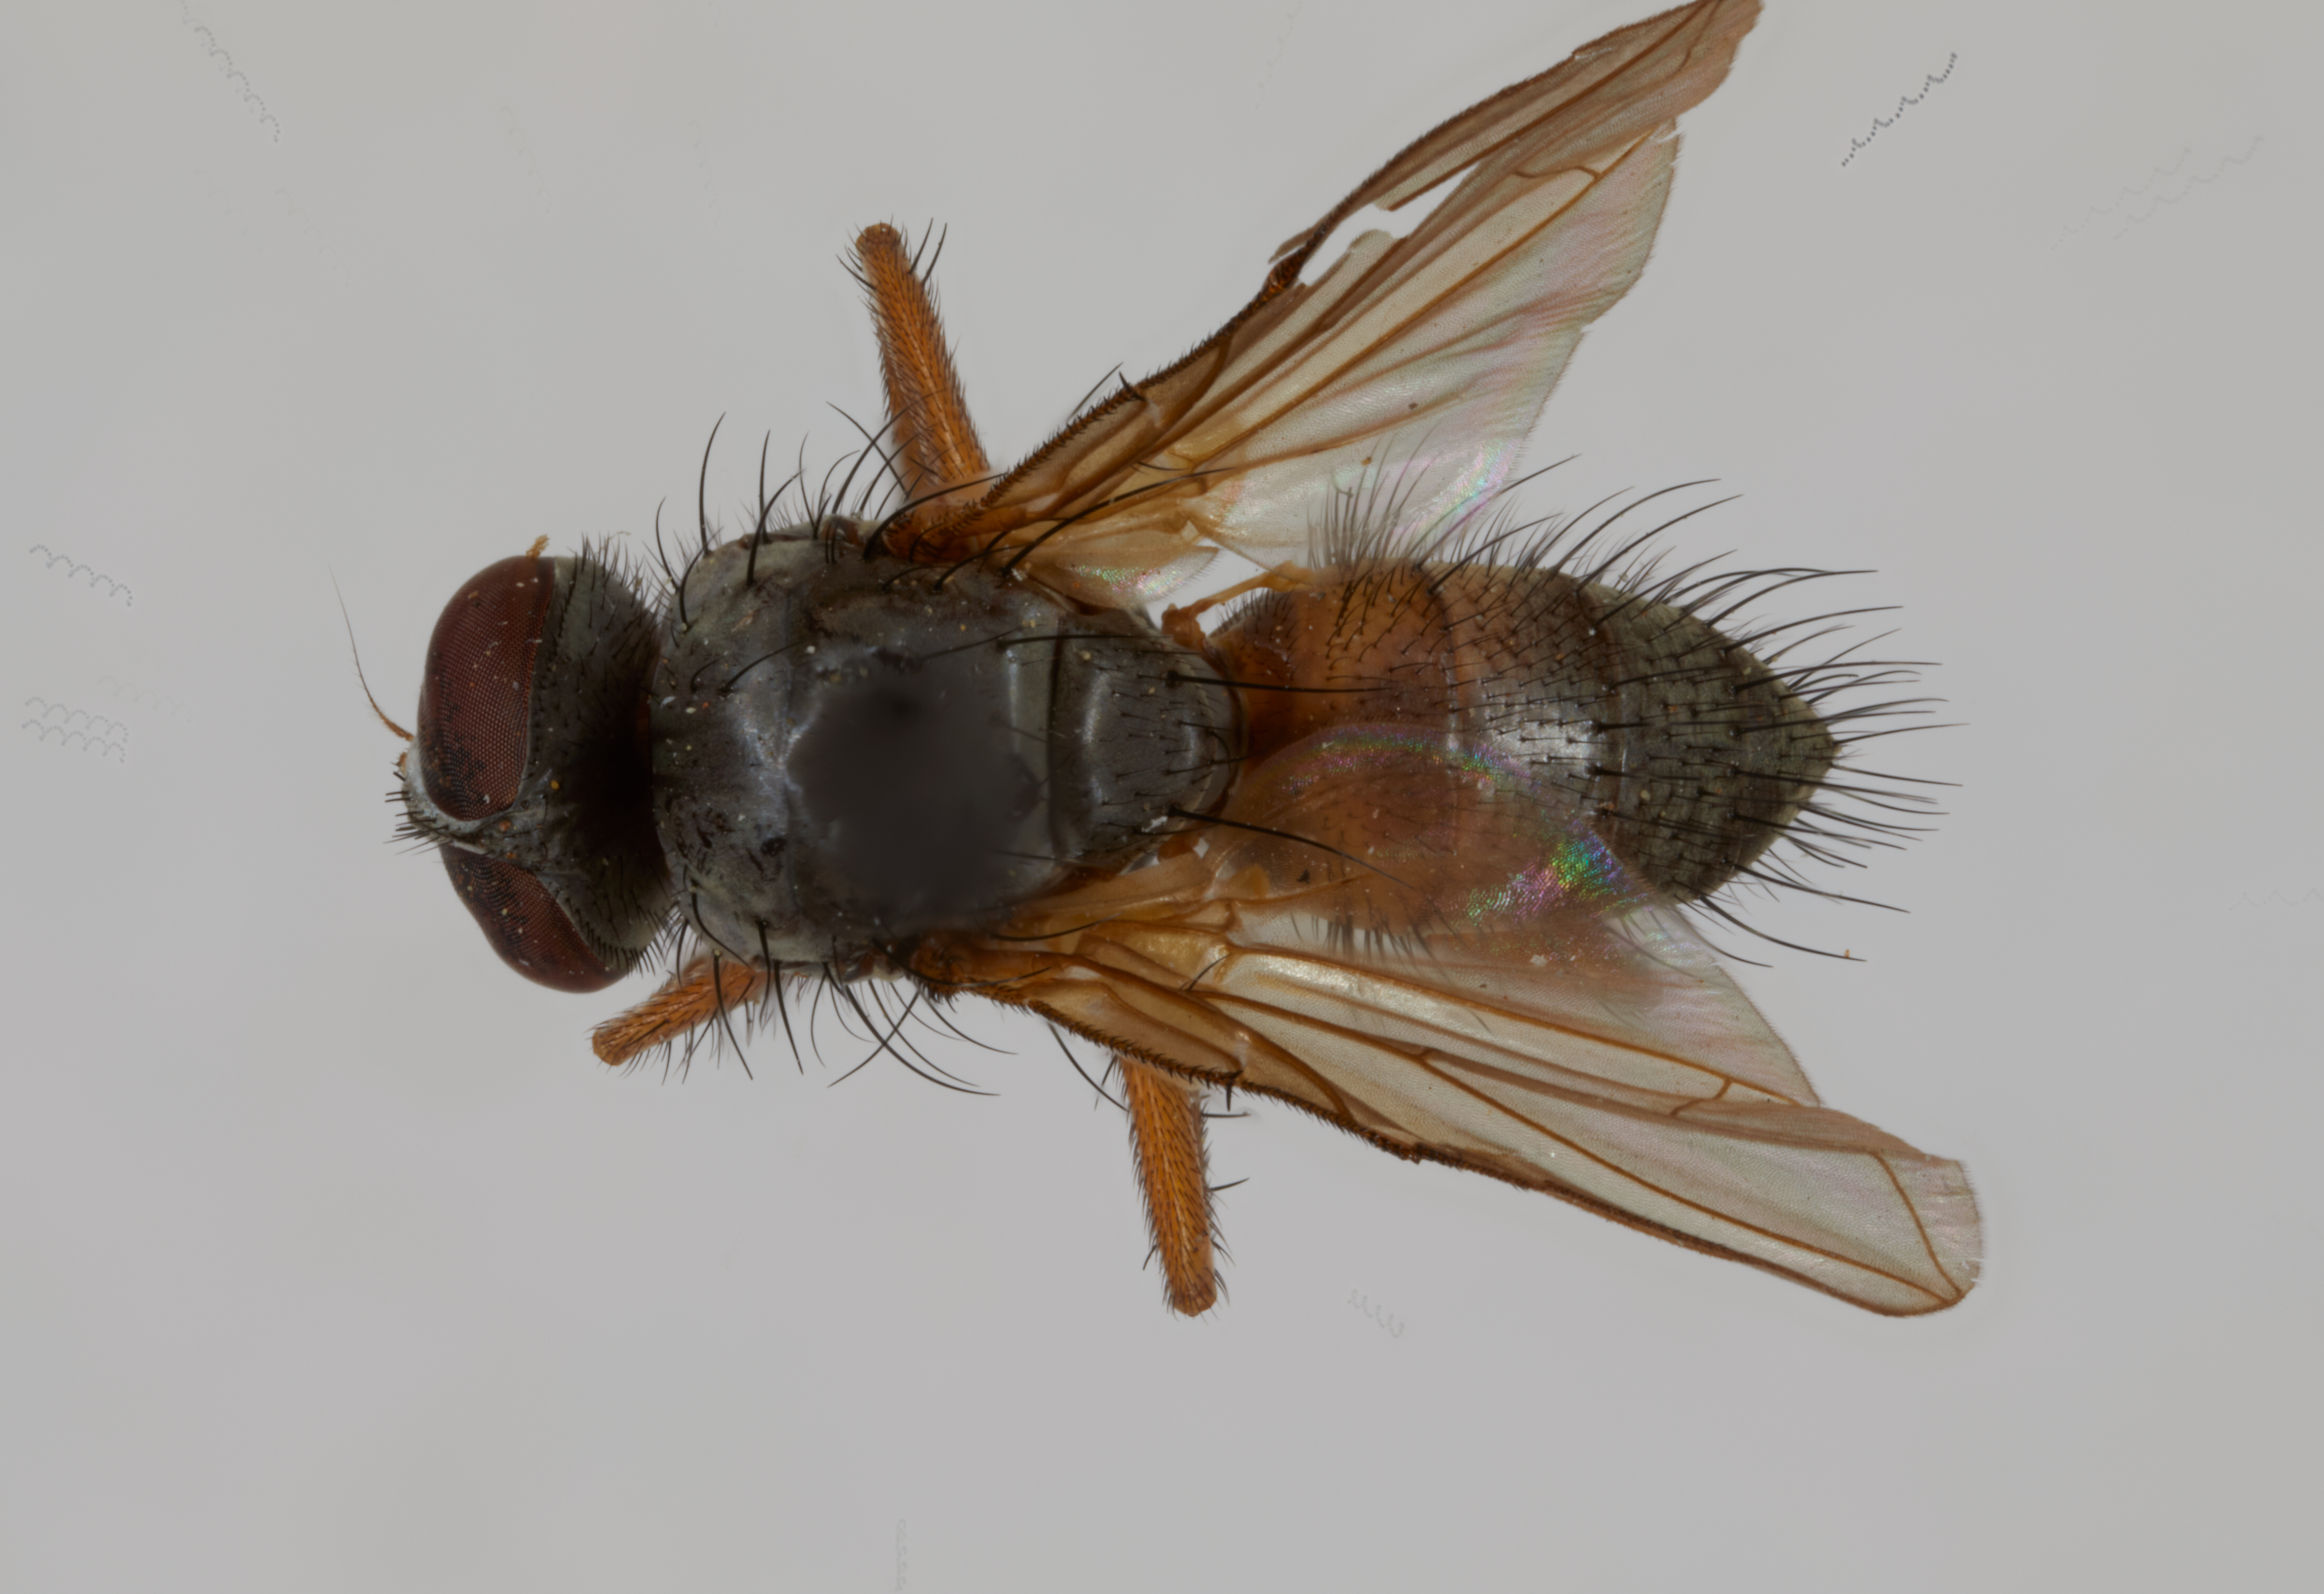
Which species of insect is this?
Opelousia flavescens
